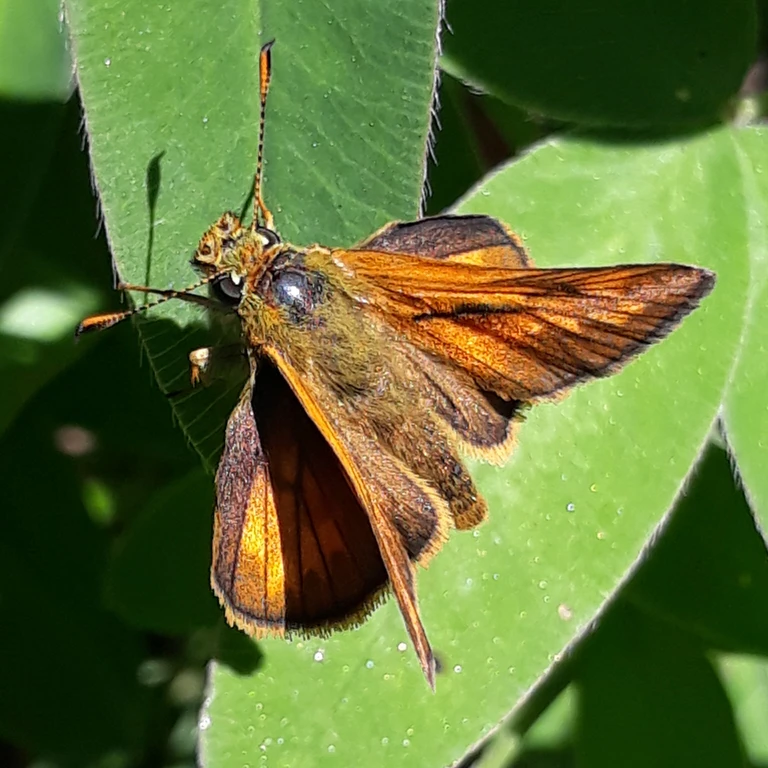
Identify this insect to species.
Ochlodes sylvanus (also Ochlodes venata)
